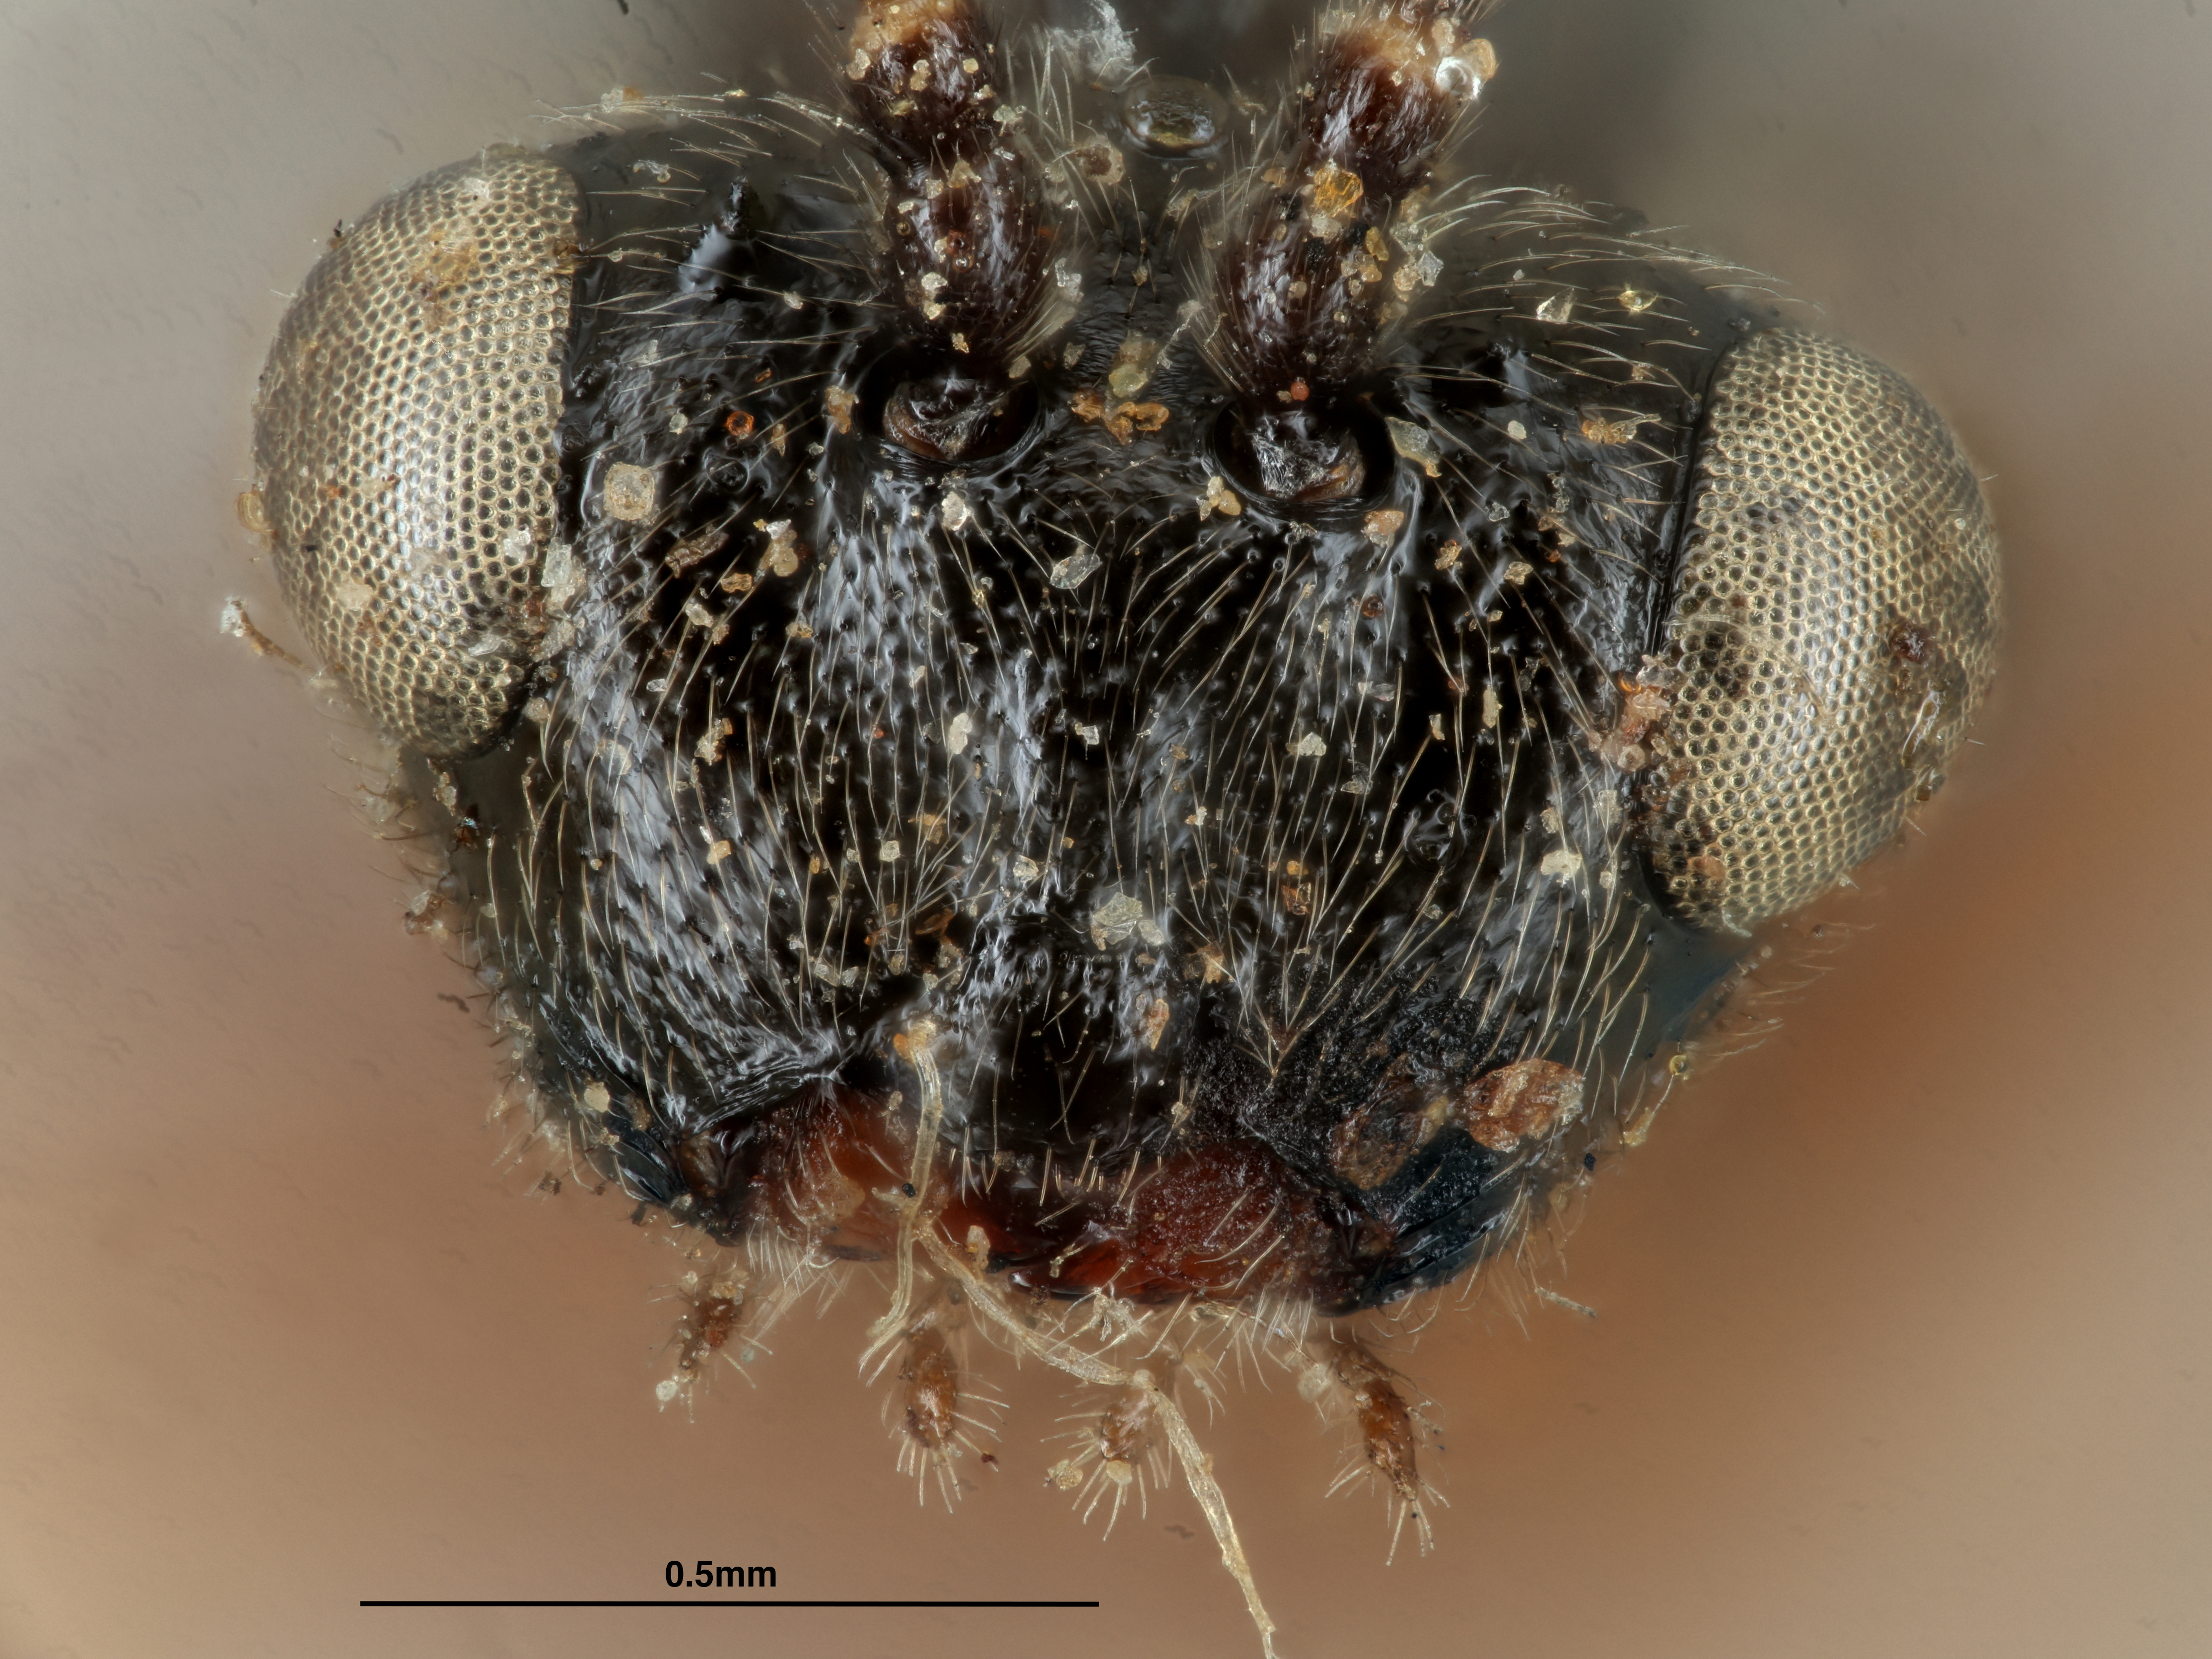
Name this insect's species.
Rhodites occidentalis
